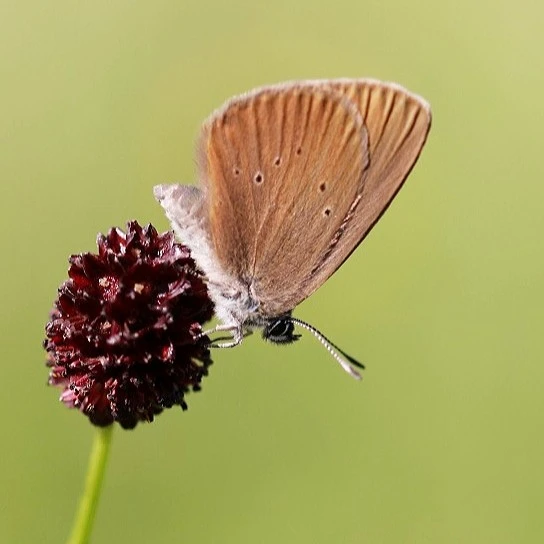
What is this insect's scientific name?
Phengaris nausithous (also Maculinea nausithous)
